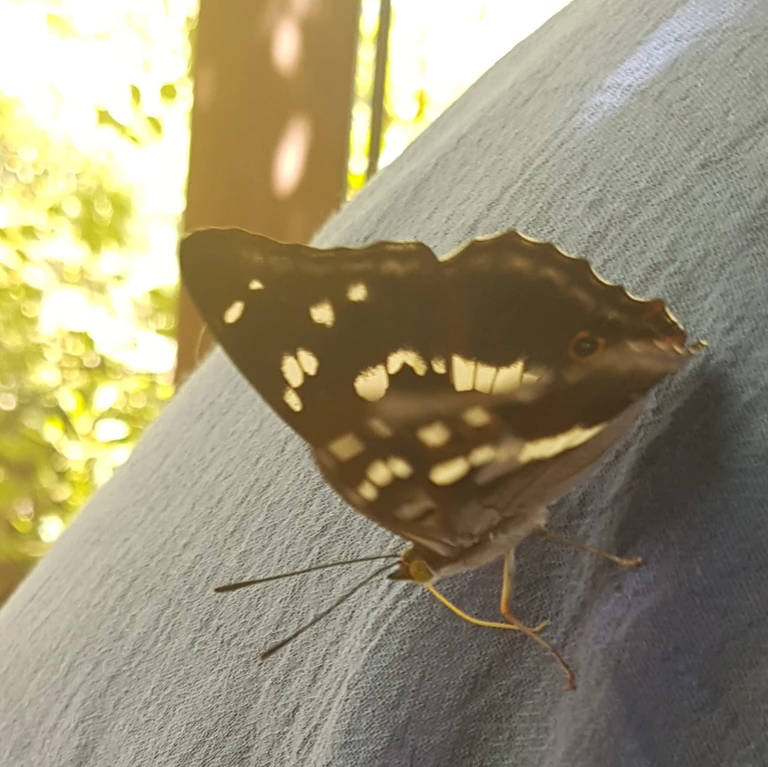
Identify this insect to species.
Apatura iris
